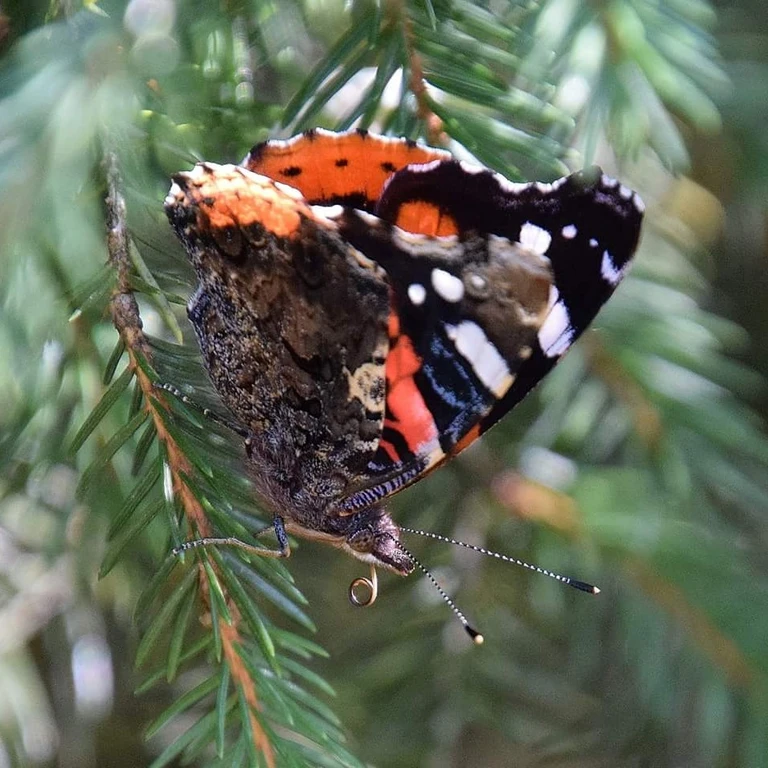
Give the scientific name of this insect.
Vanessa atalanta
